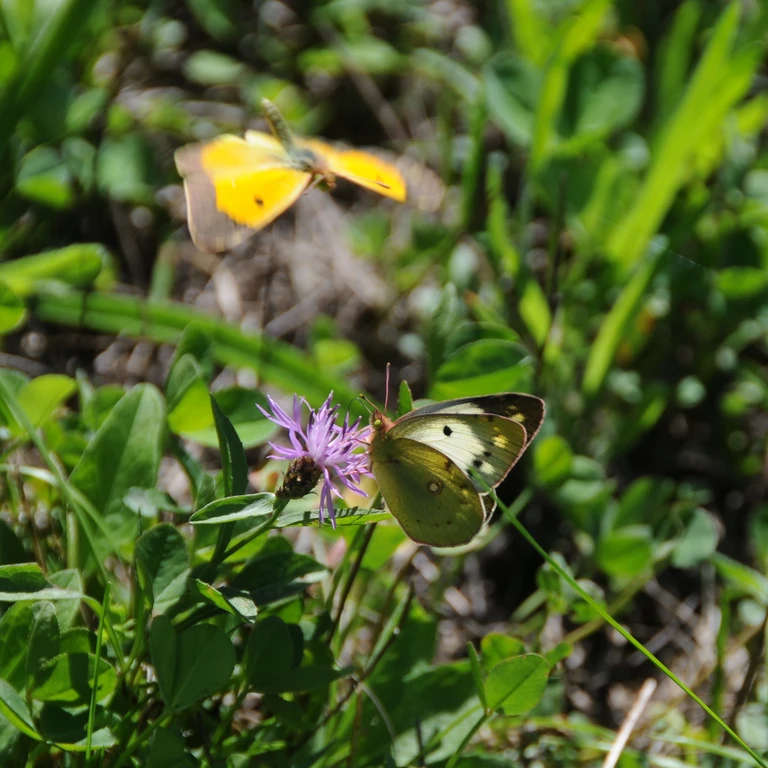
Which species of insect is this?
Colias croceus
